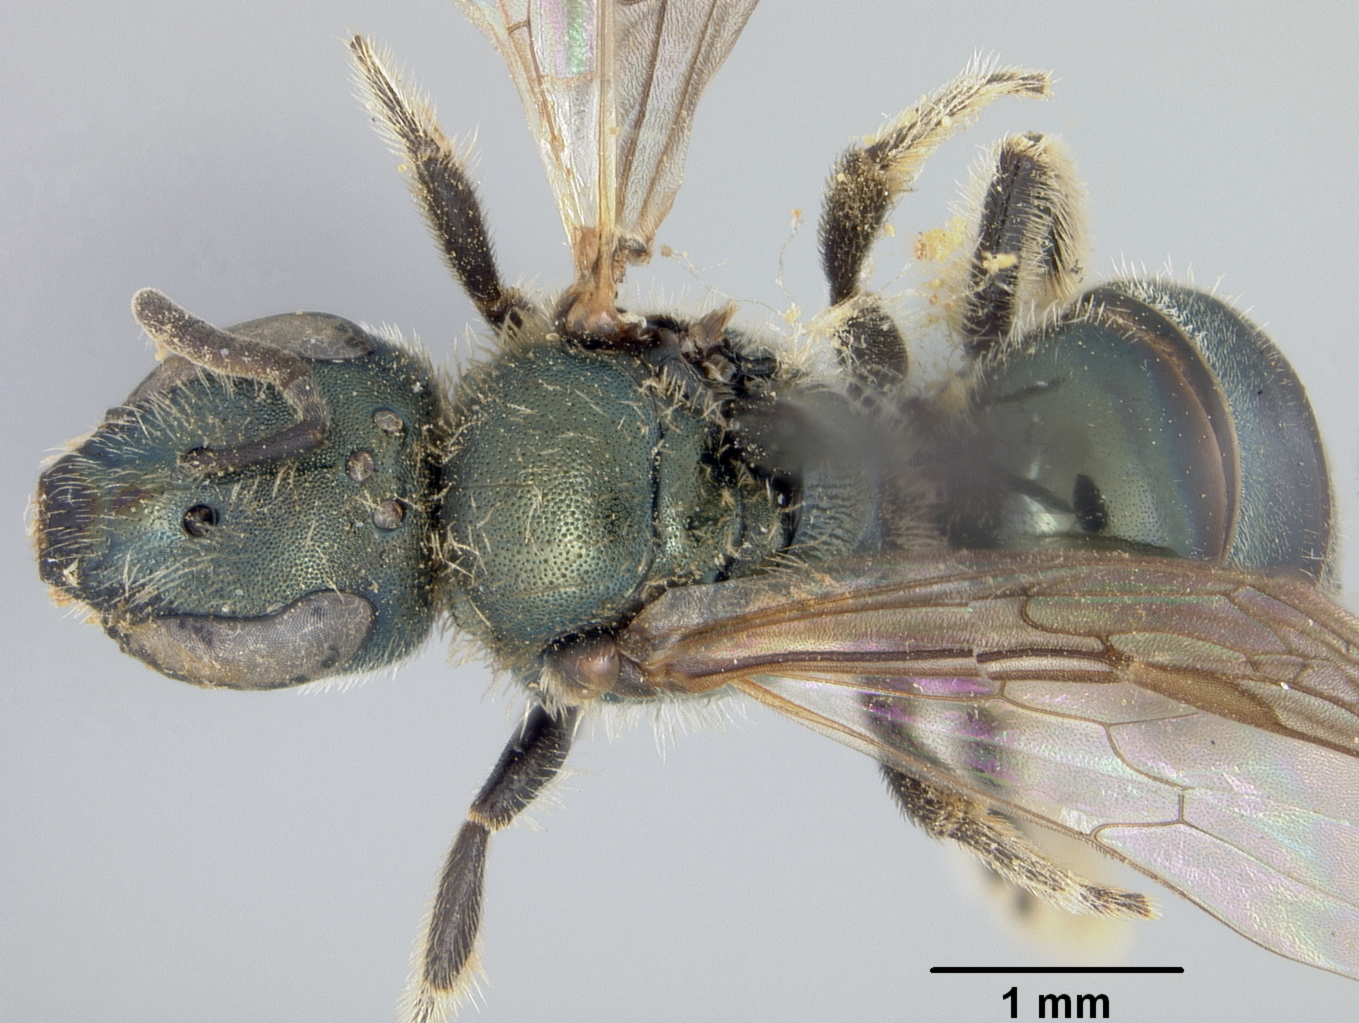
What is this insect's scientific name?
Halictus mayacensis
